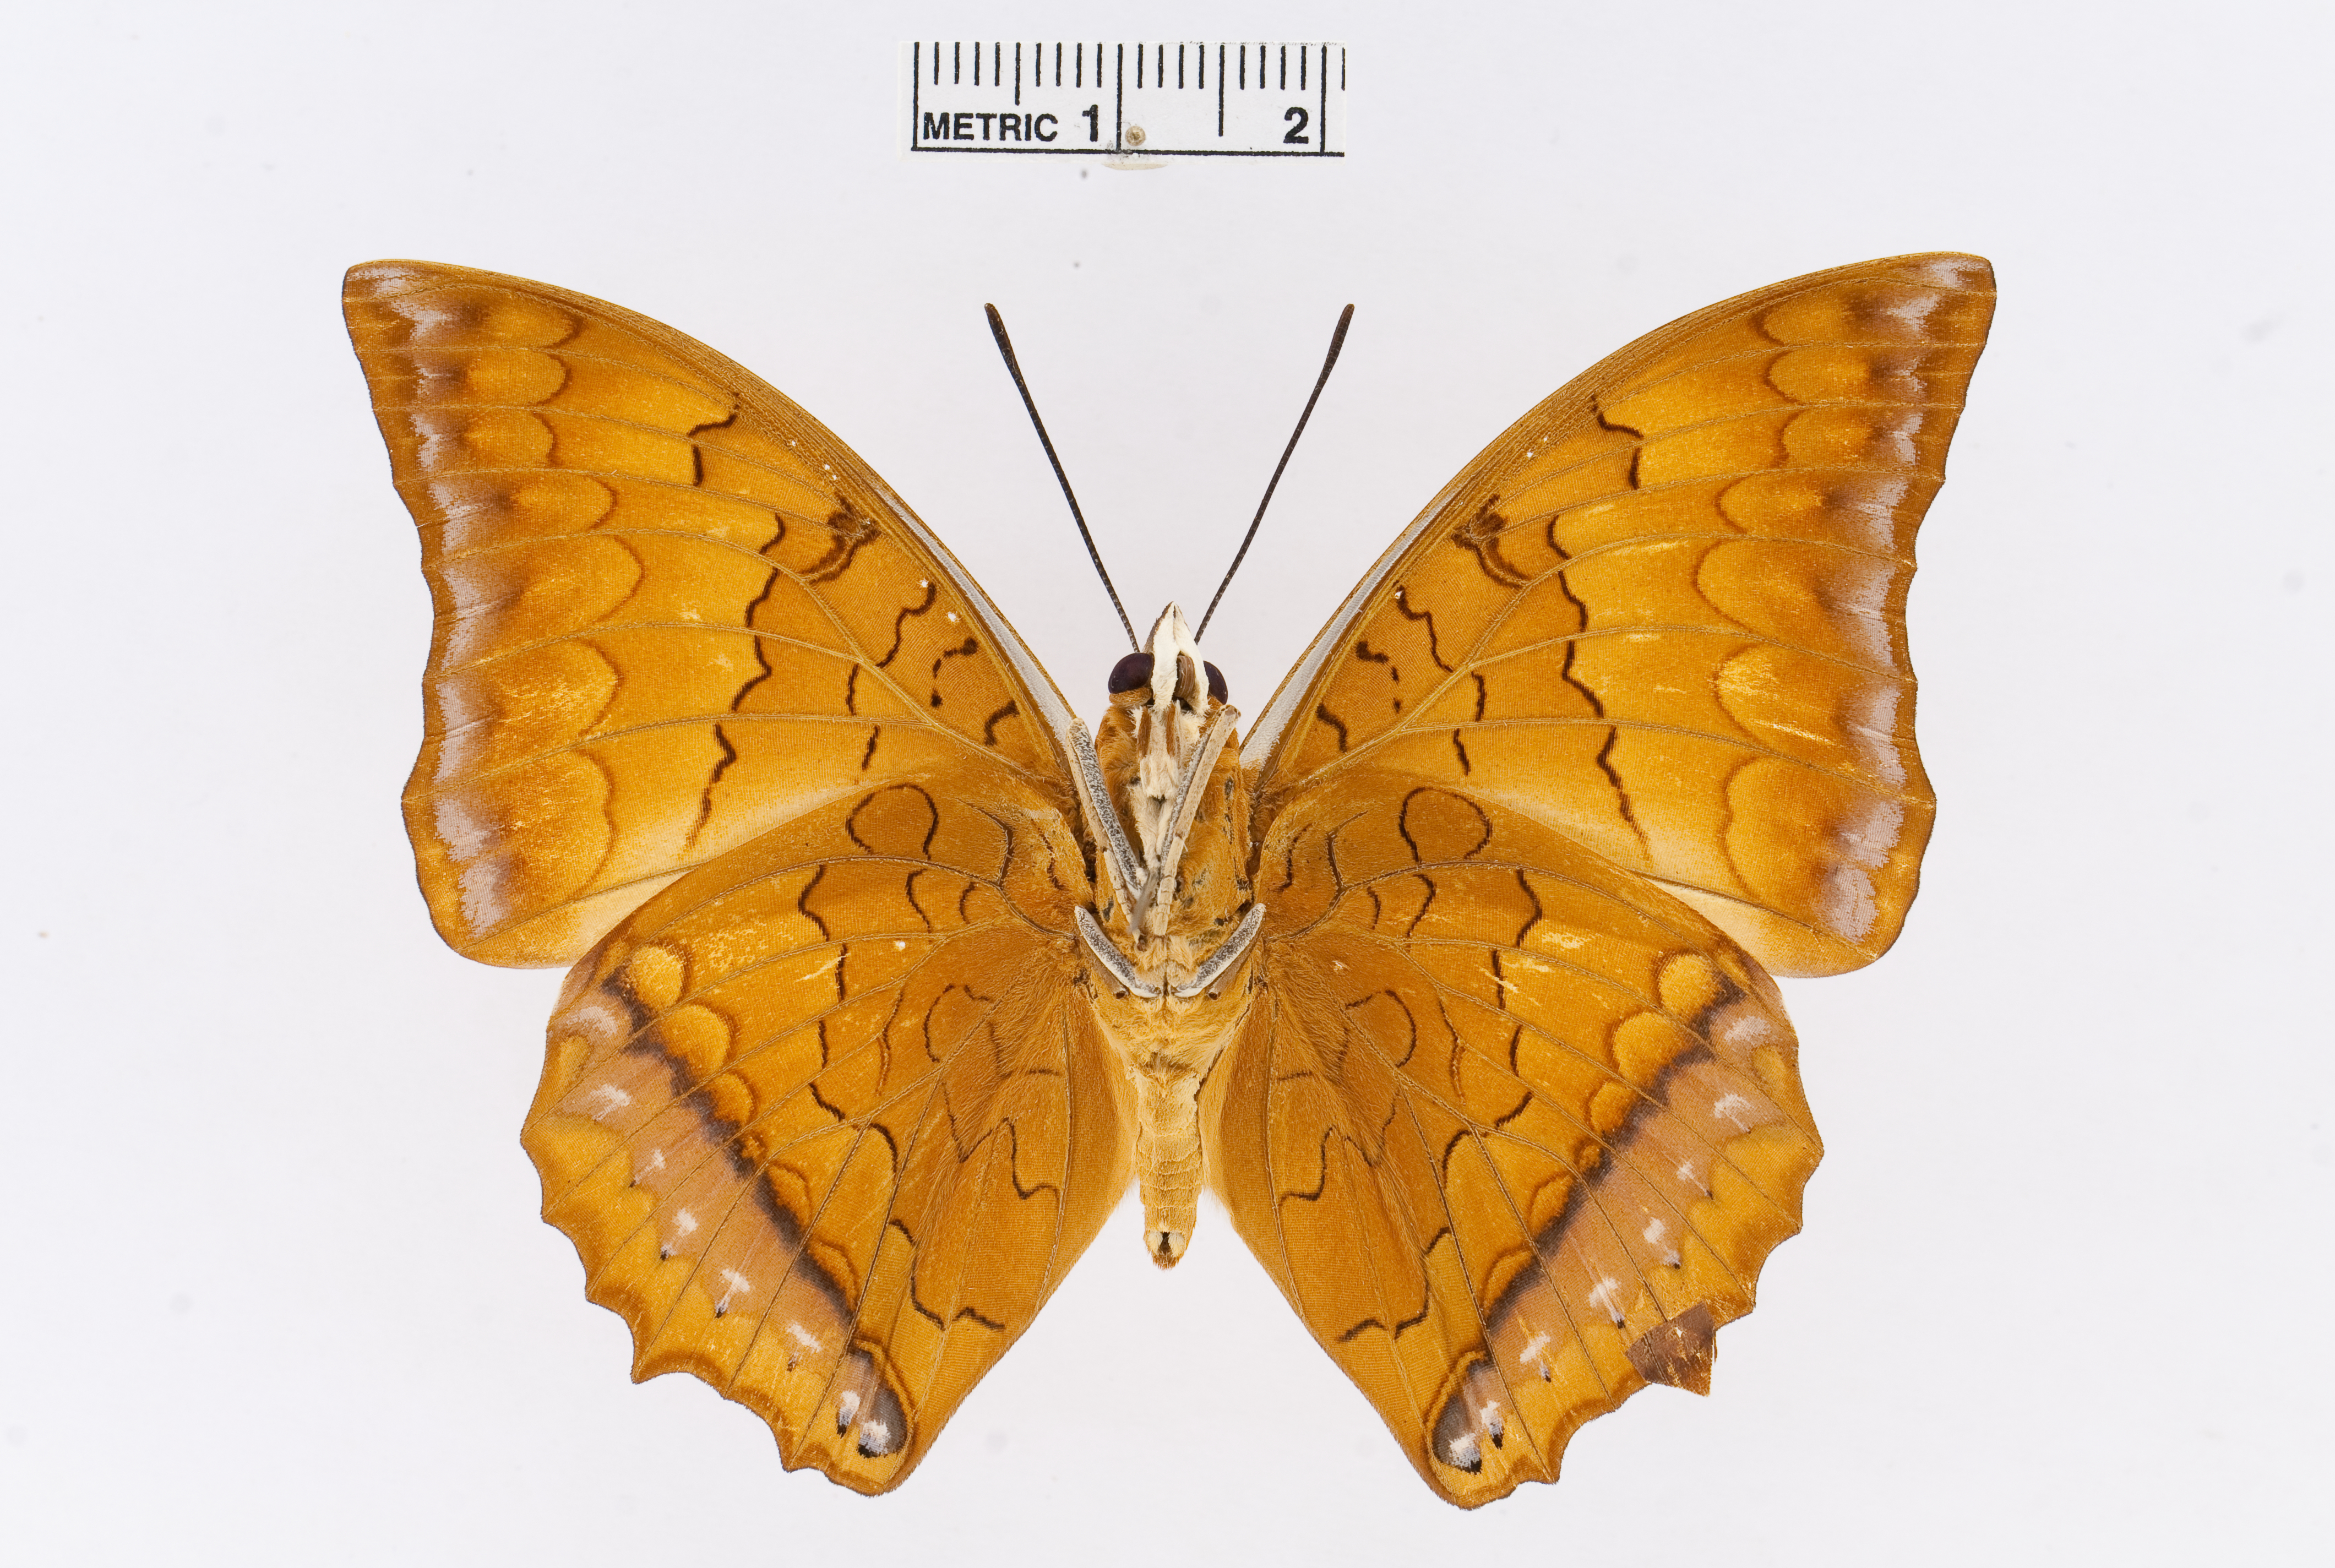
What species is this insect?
Charaxes distanti
